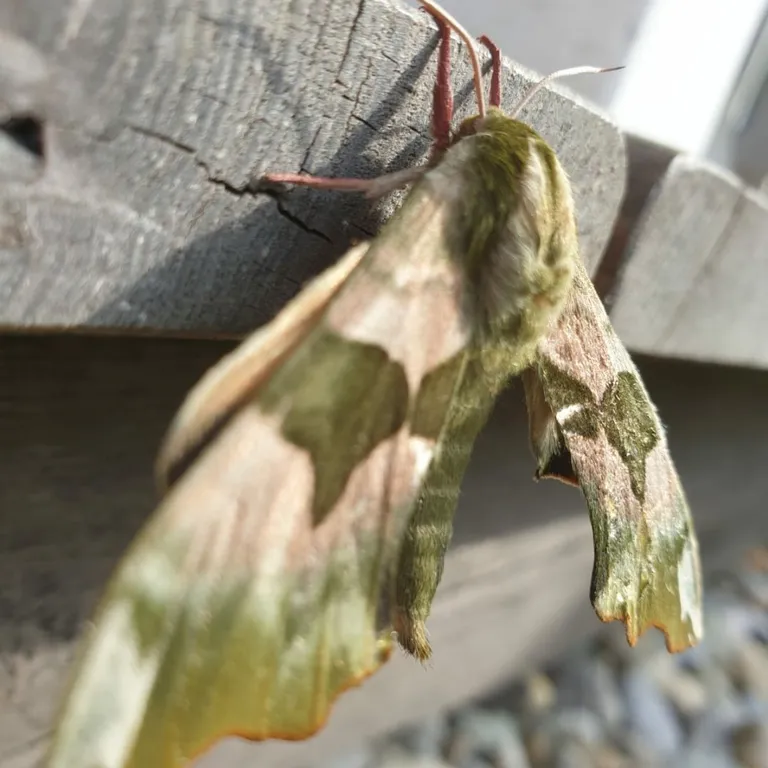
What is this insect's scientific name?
Mimas tiliae
